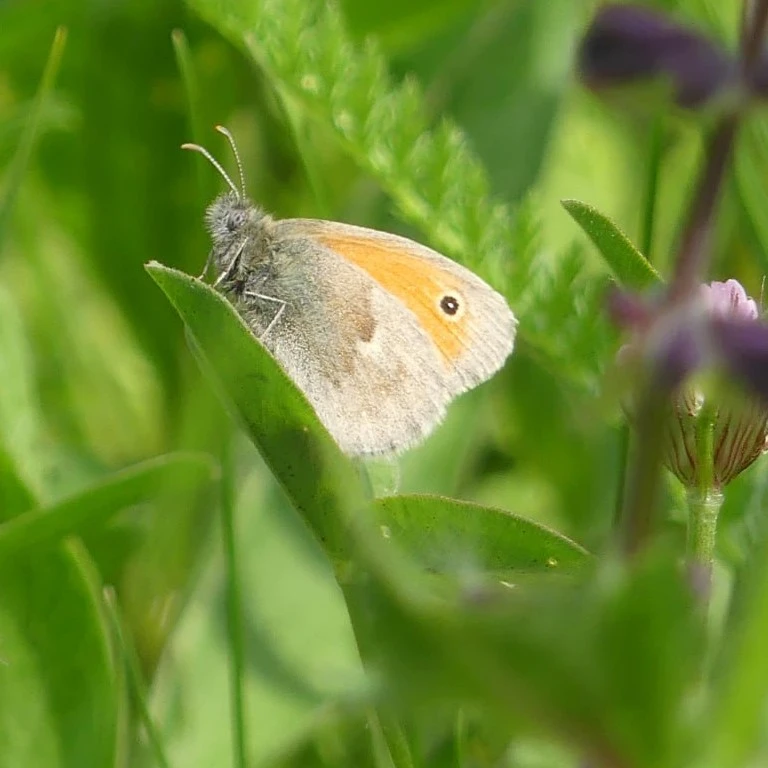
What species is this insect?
Coenonympha pamphilus
